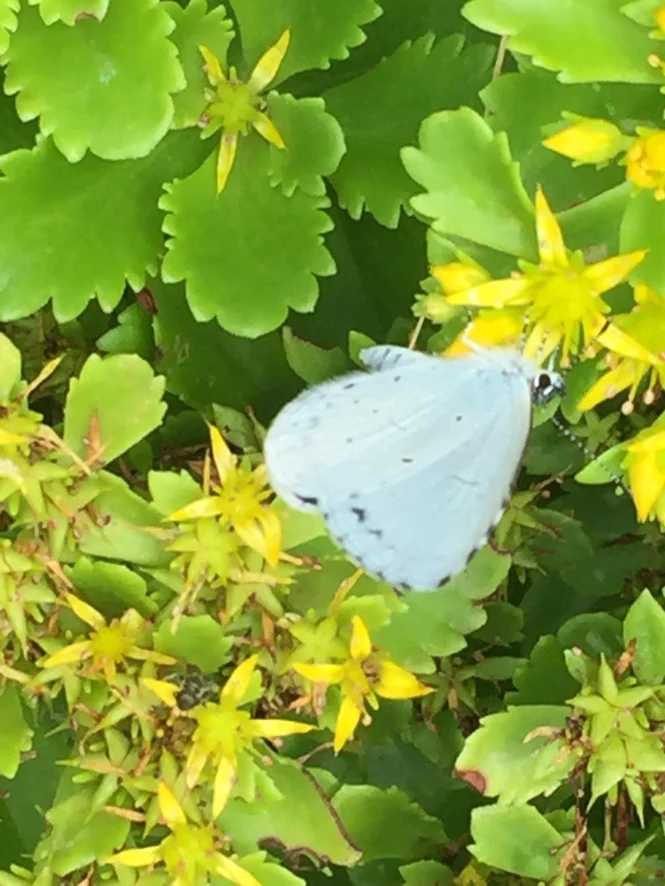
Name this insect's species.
Celastrina argiolus
